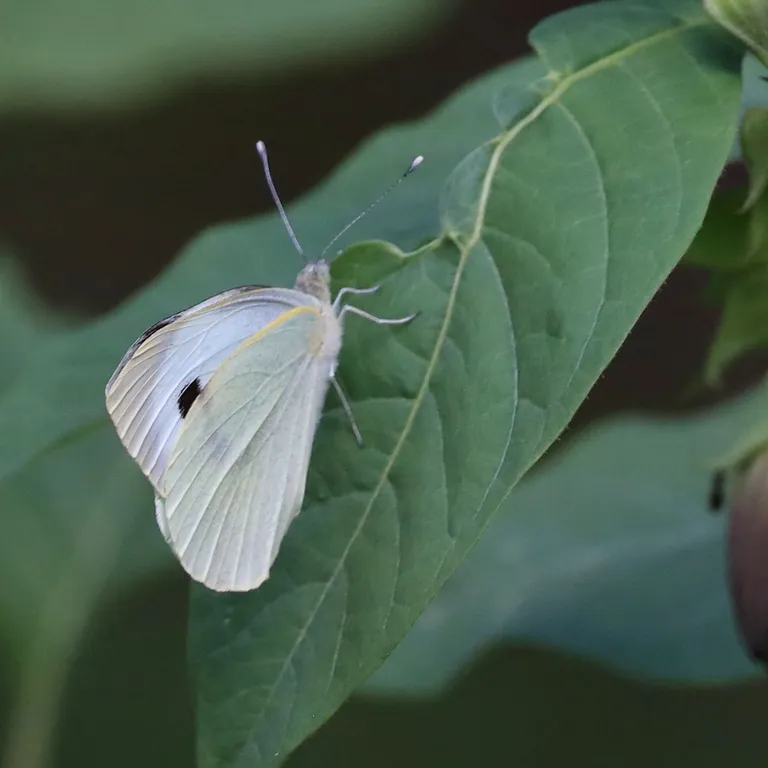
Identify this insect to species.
Pieris brassicae
